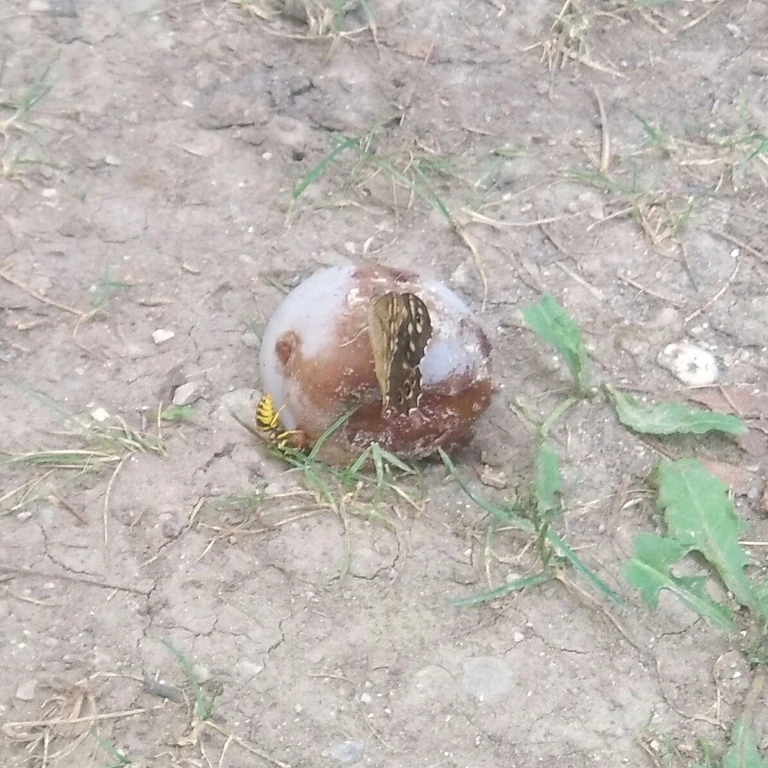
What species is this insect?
Pararge aegeria
